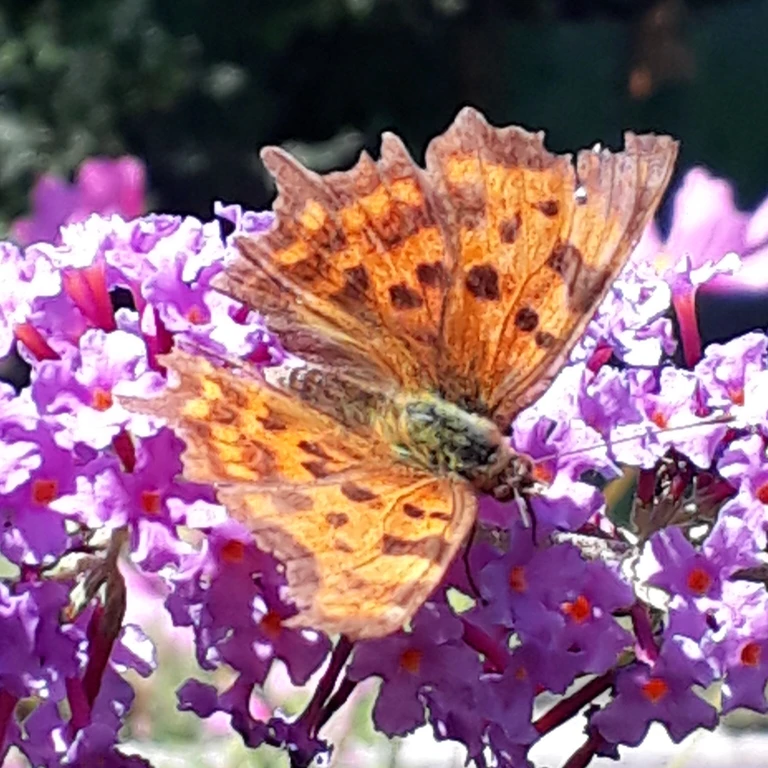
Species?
Polygonia c-album
